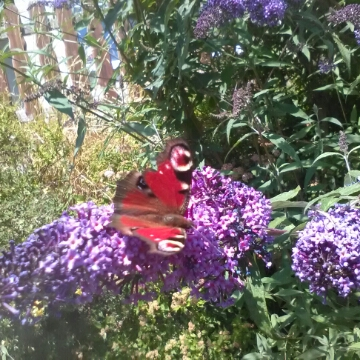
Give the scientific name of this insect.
Aglais io
